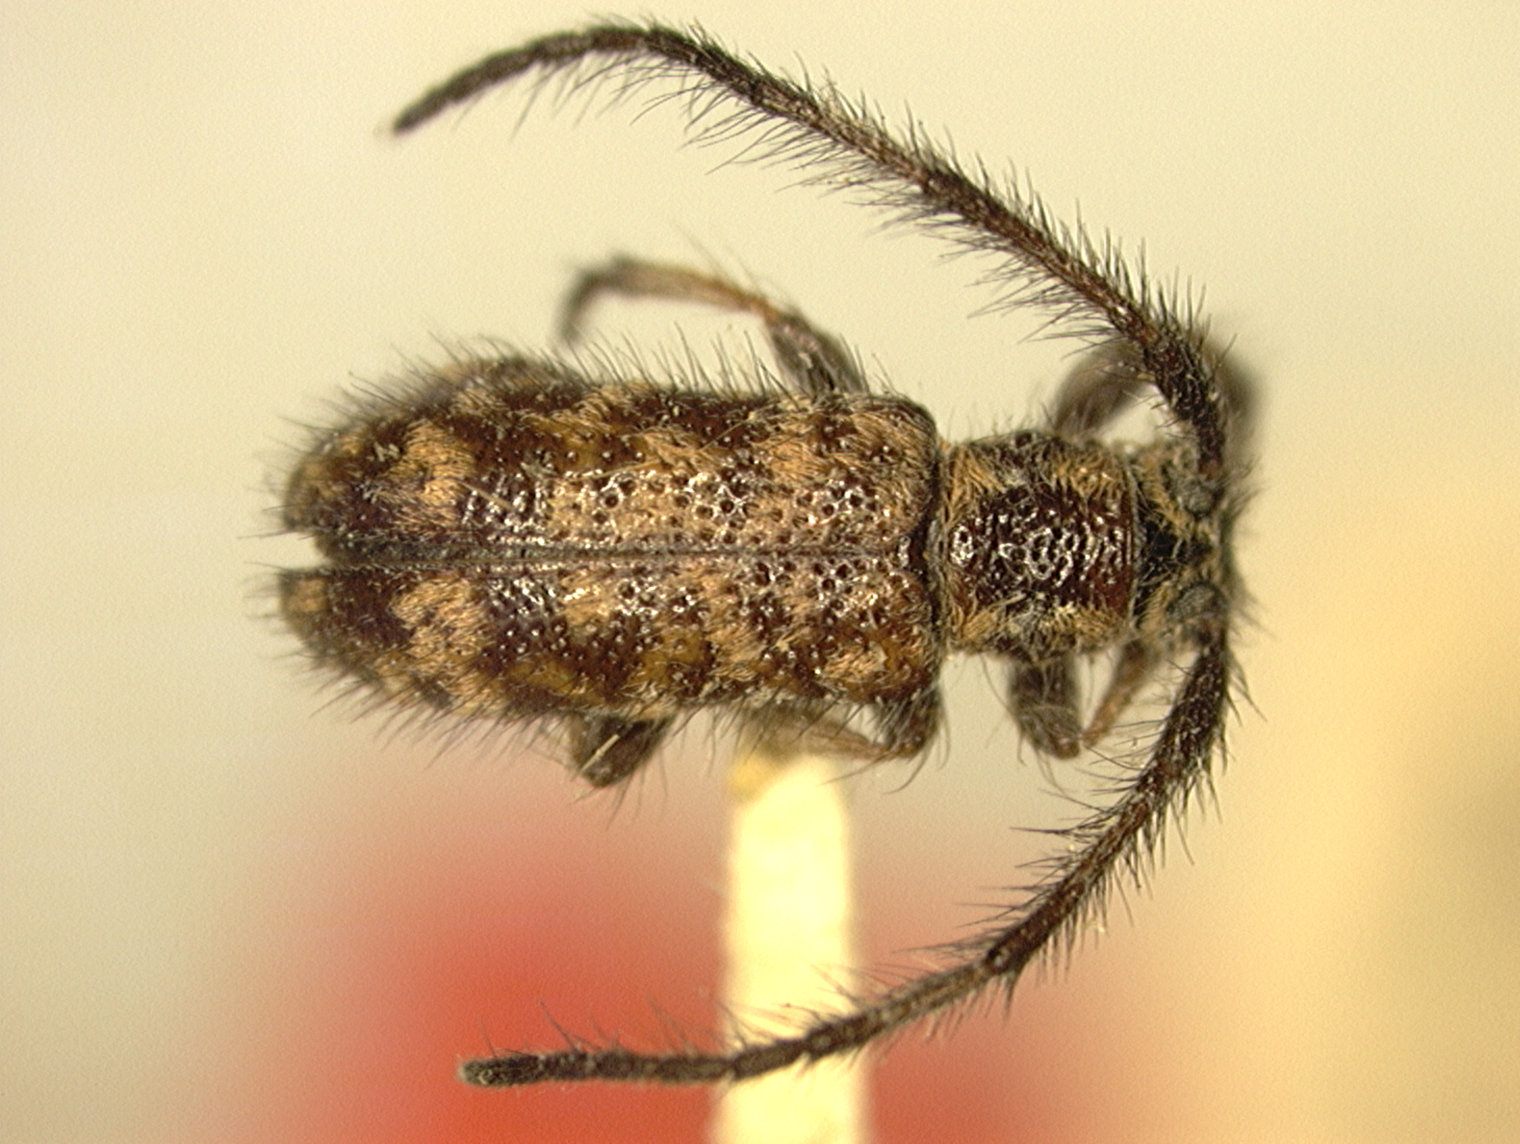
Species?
Eupogonius fulvovestitus
